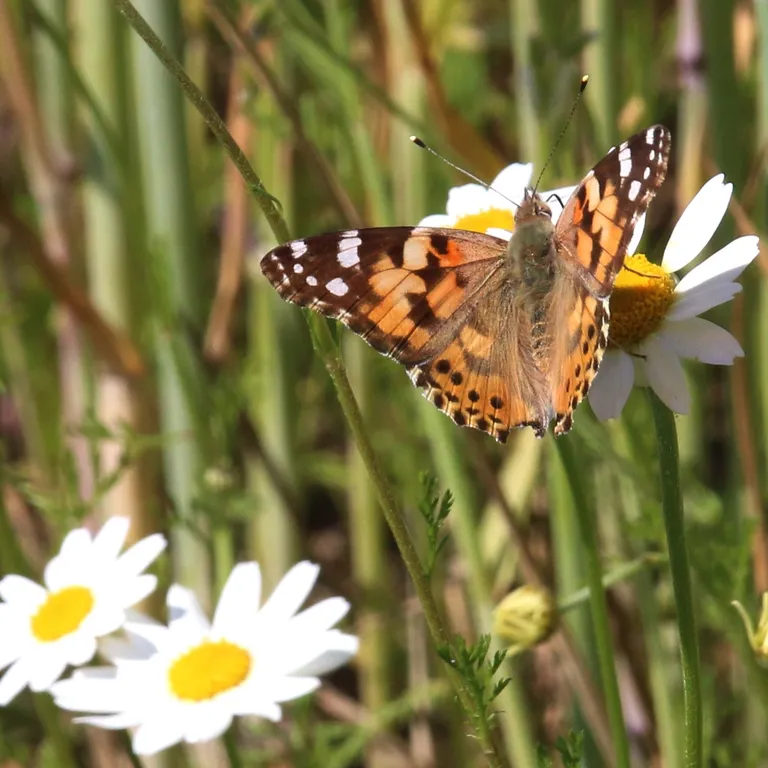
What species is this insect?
Vanessa cardui
